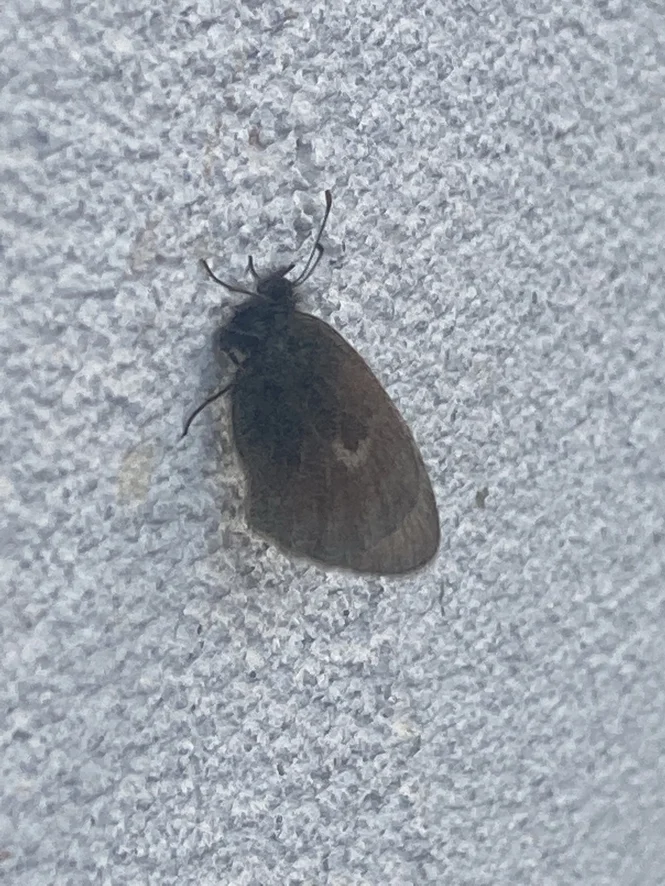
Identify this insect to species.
Coenonympha pamphilus
